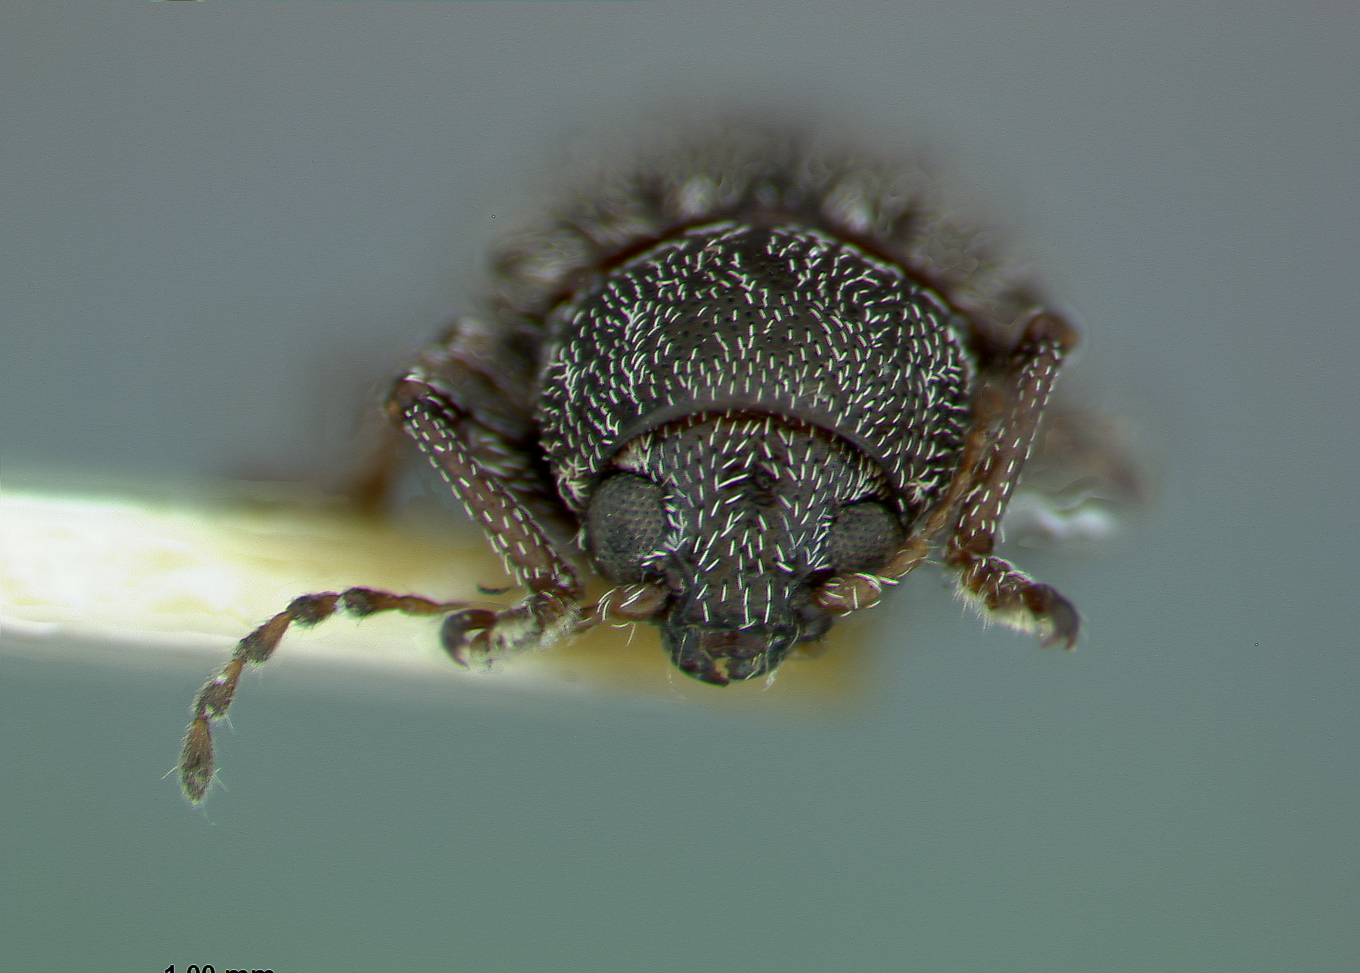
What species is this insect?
Chalcosicya costata
